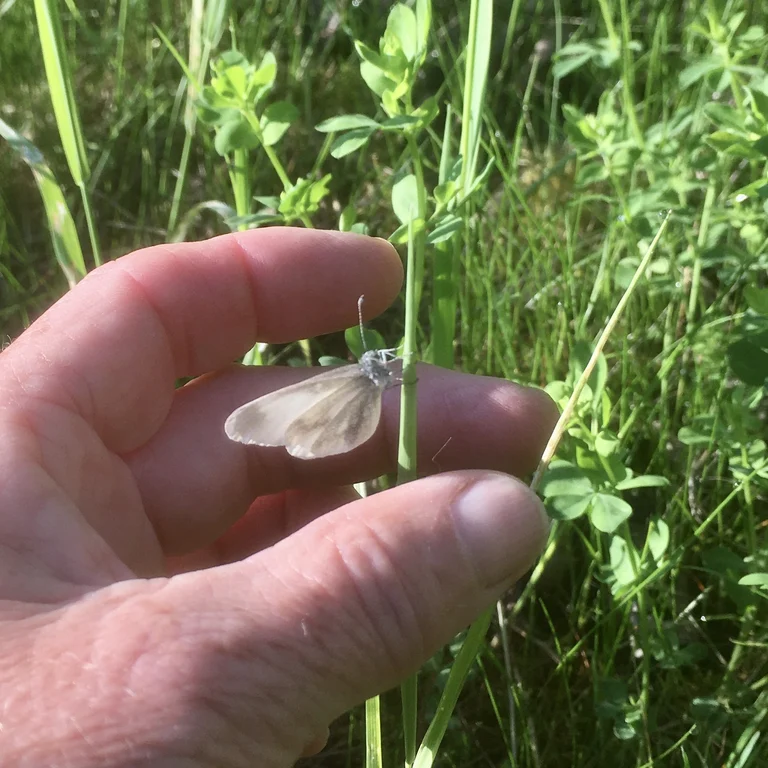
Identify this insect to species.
Leptidea sinapis/juvernica
